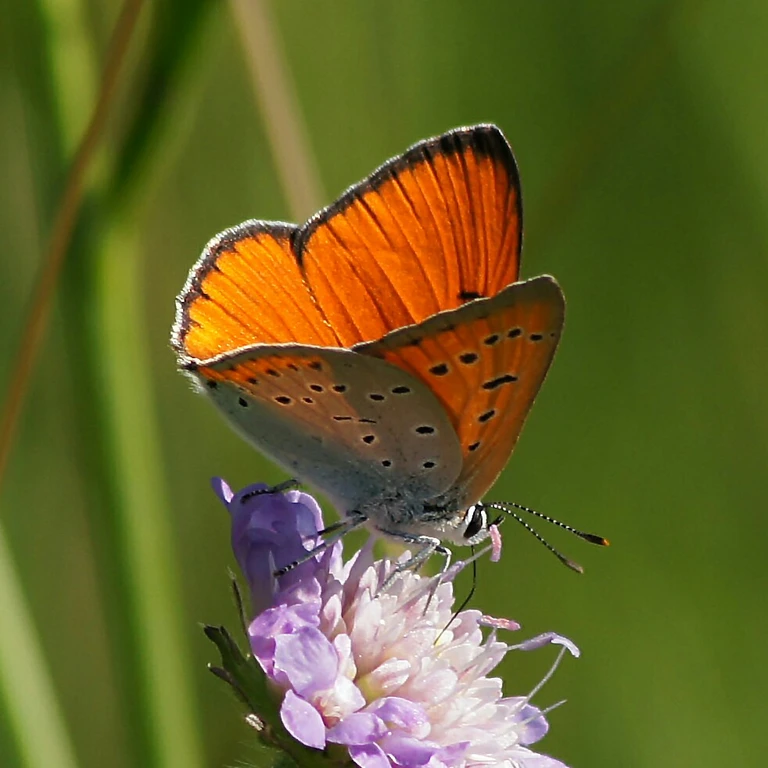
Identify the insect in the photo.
Lycaena dispar
